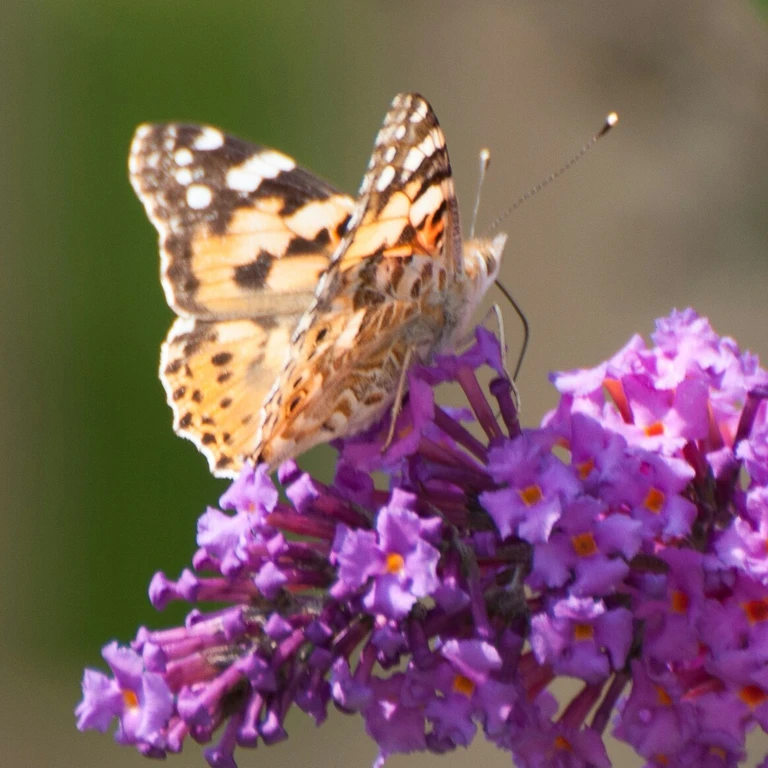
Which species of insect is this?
Vanessa cardui
